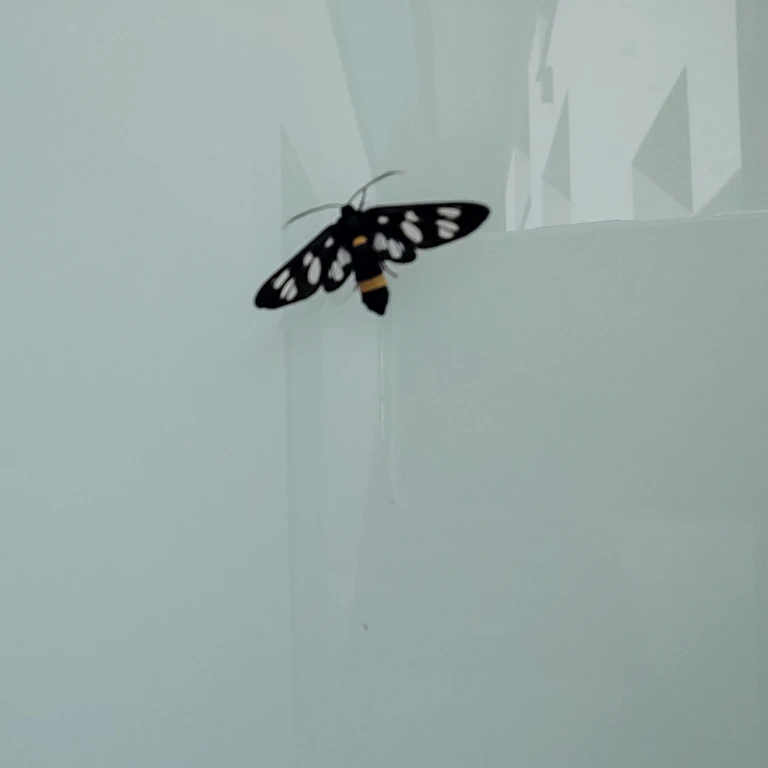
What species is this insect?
Amata phegea
